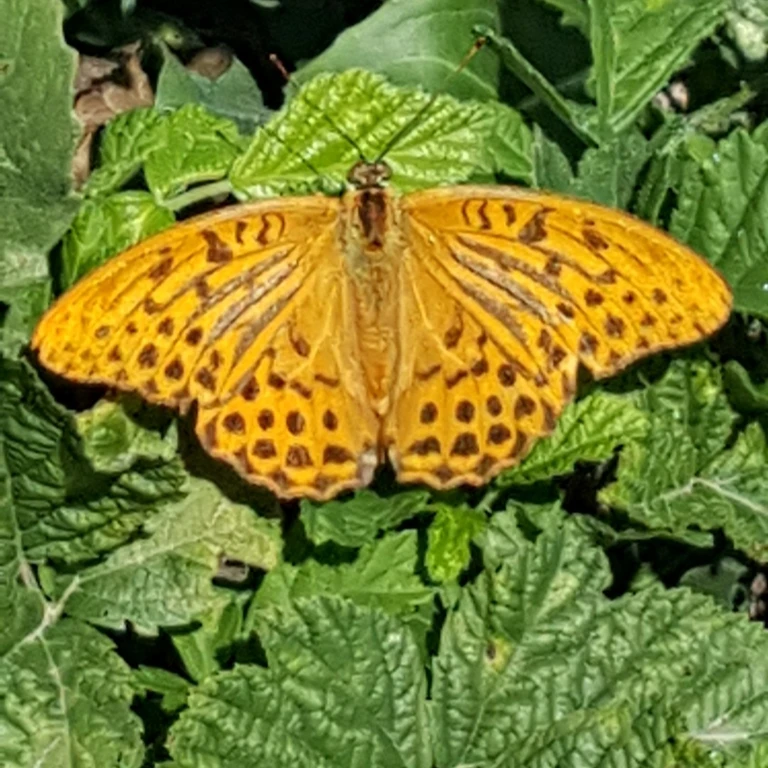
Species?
Argynnis paphia
